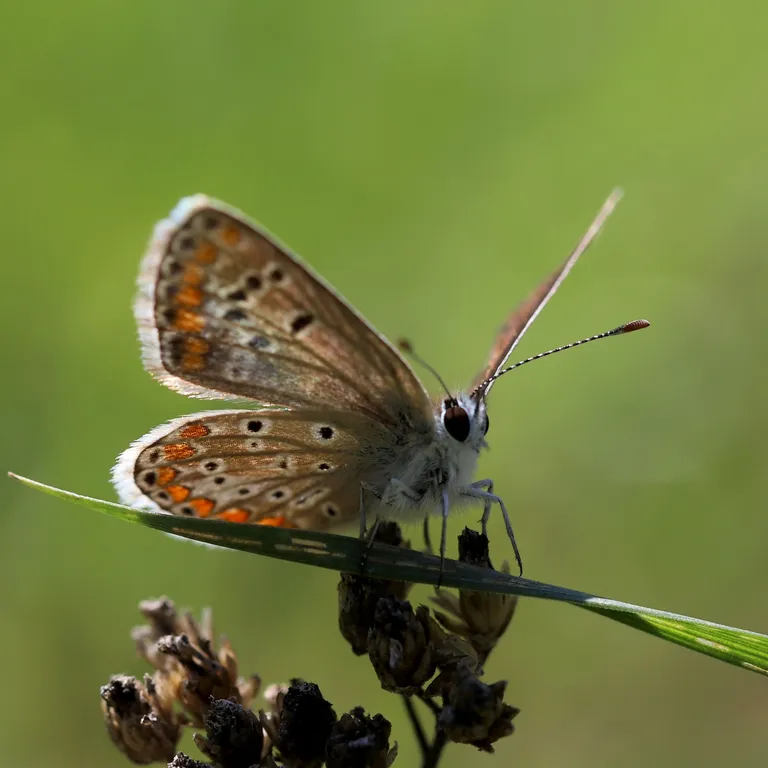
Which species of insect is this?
Aricia agestis/artaxerxes
